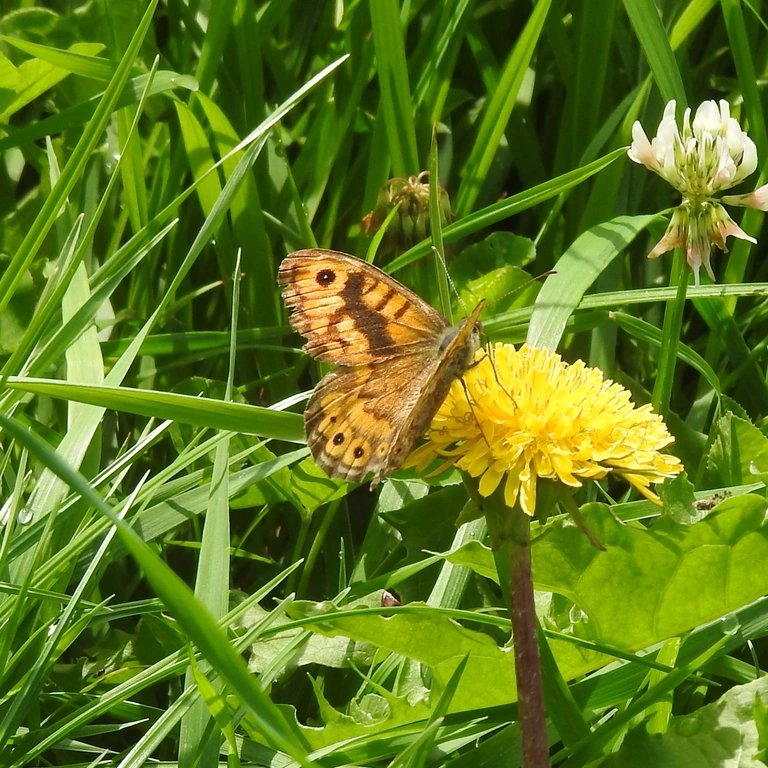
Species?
Lasiommata megera (also Pararge megera)
